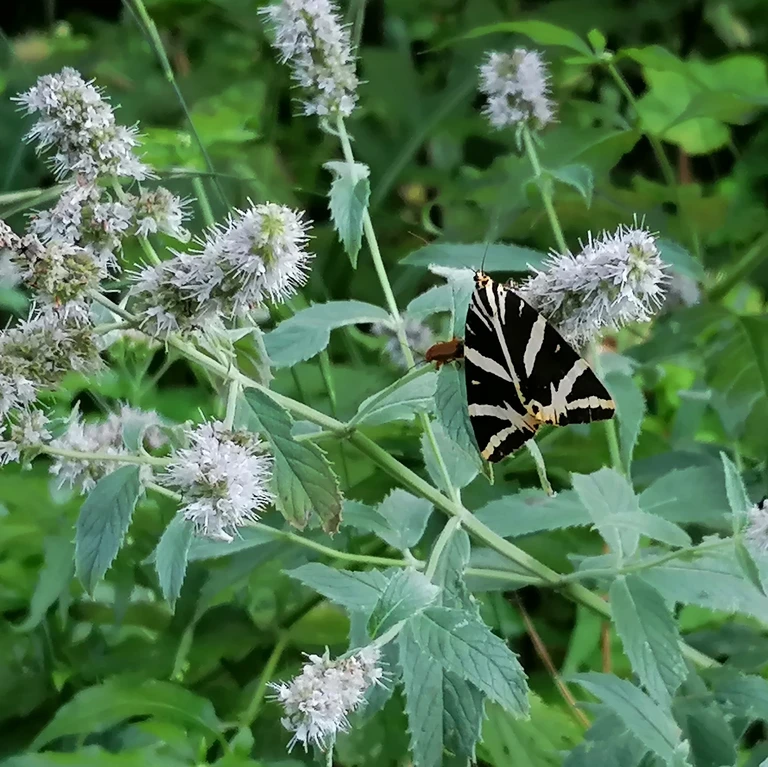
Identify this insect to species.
Euplagia quadripunctaria
